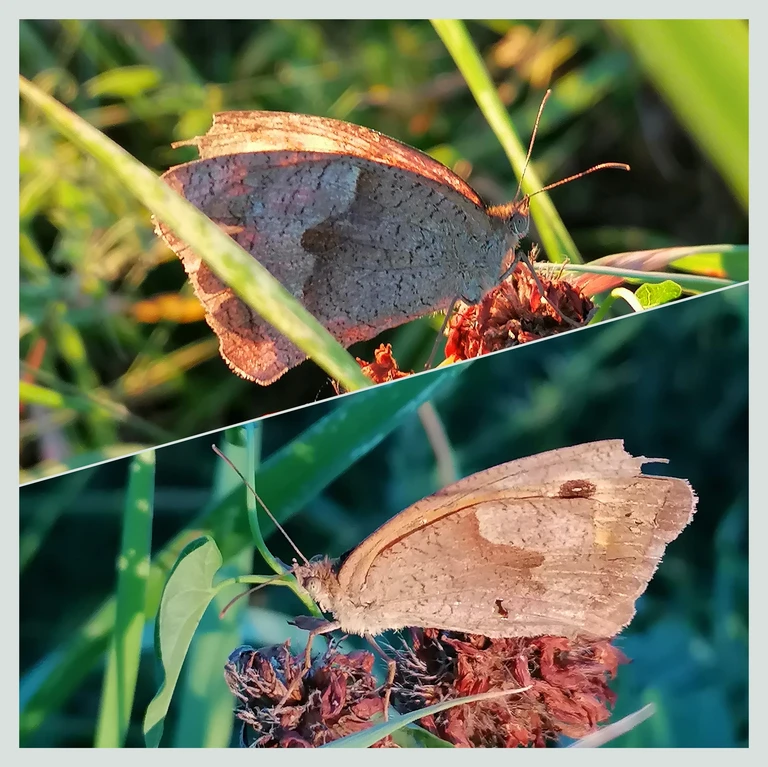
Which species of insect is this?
Maniola jurtina
